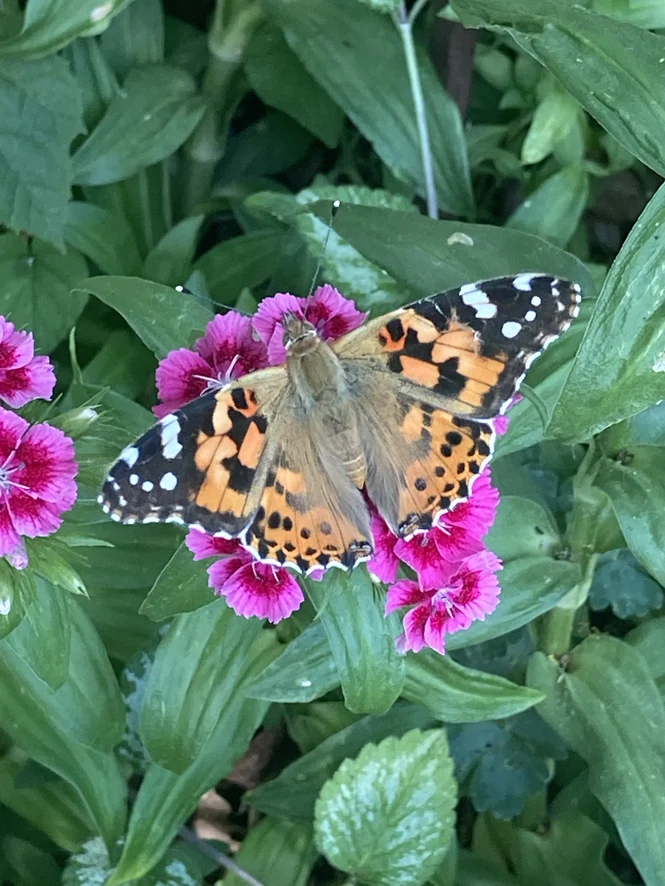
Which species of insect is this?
Vanessa cardui
